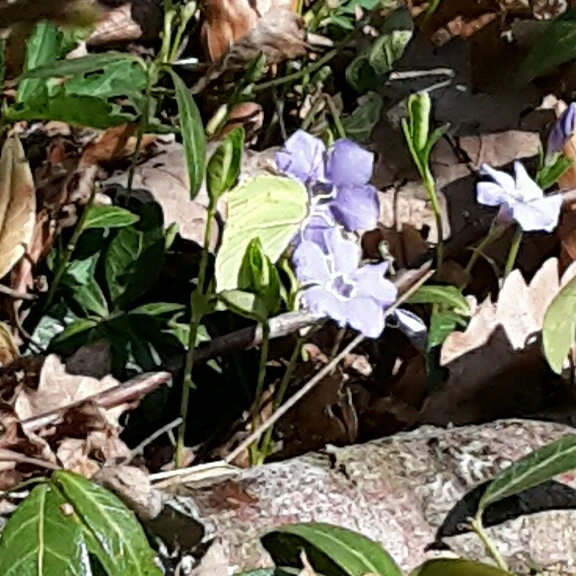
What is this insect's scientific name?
Gonepteryx rhamni
